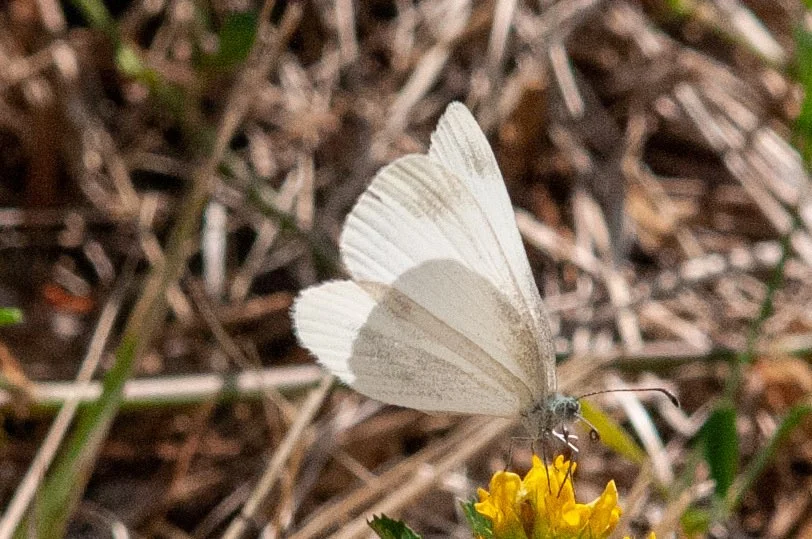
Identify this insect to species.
Leptidea sinapis/juvernica
